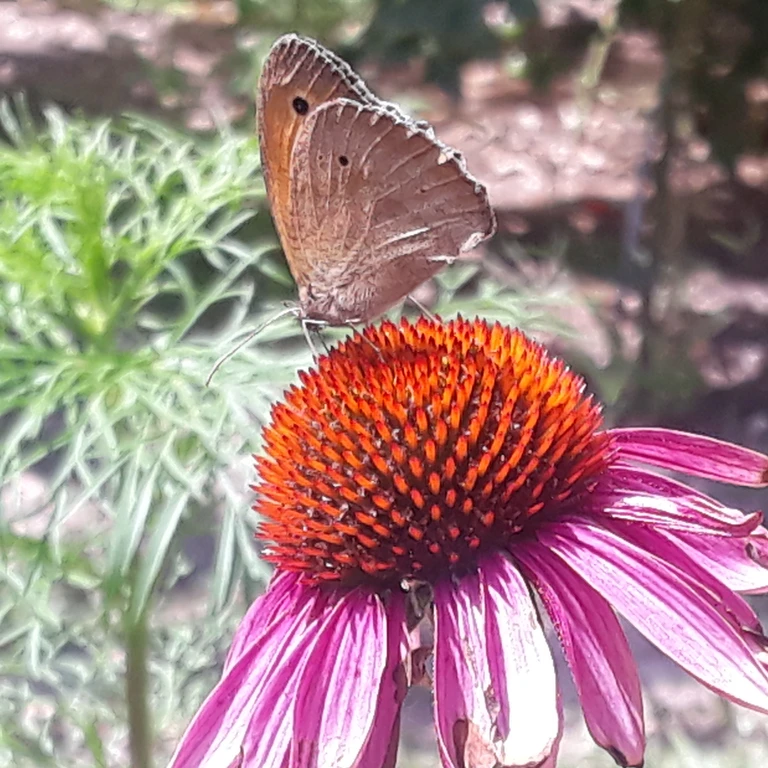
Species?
Maniola jurtina
